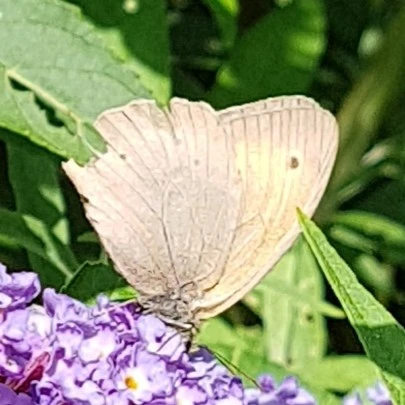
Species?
Maniola jurtina
